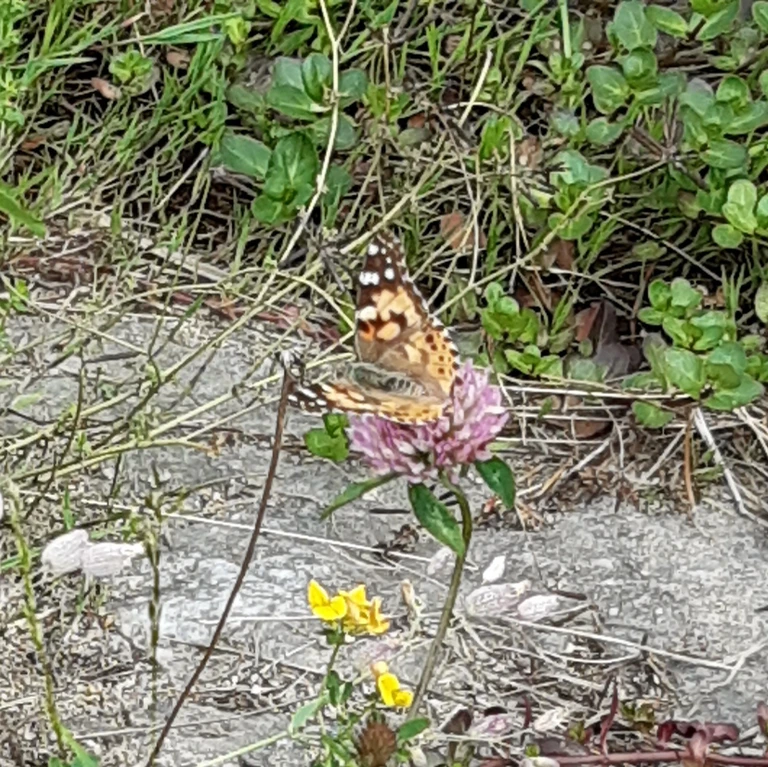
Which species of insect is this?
Vanessa cardui
